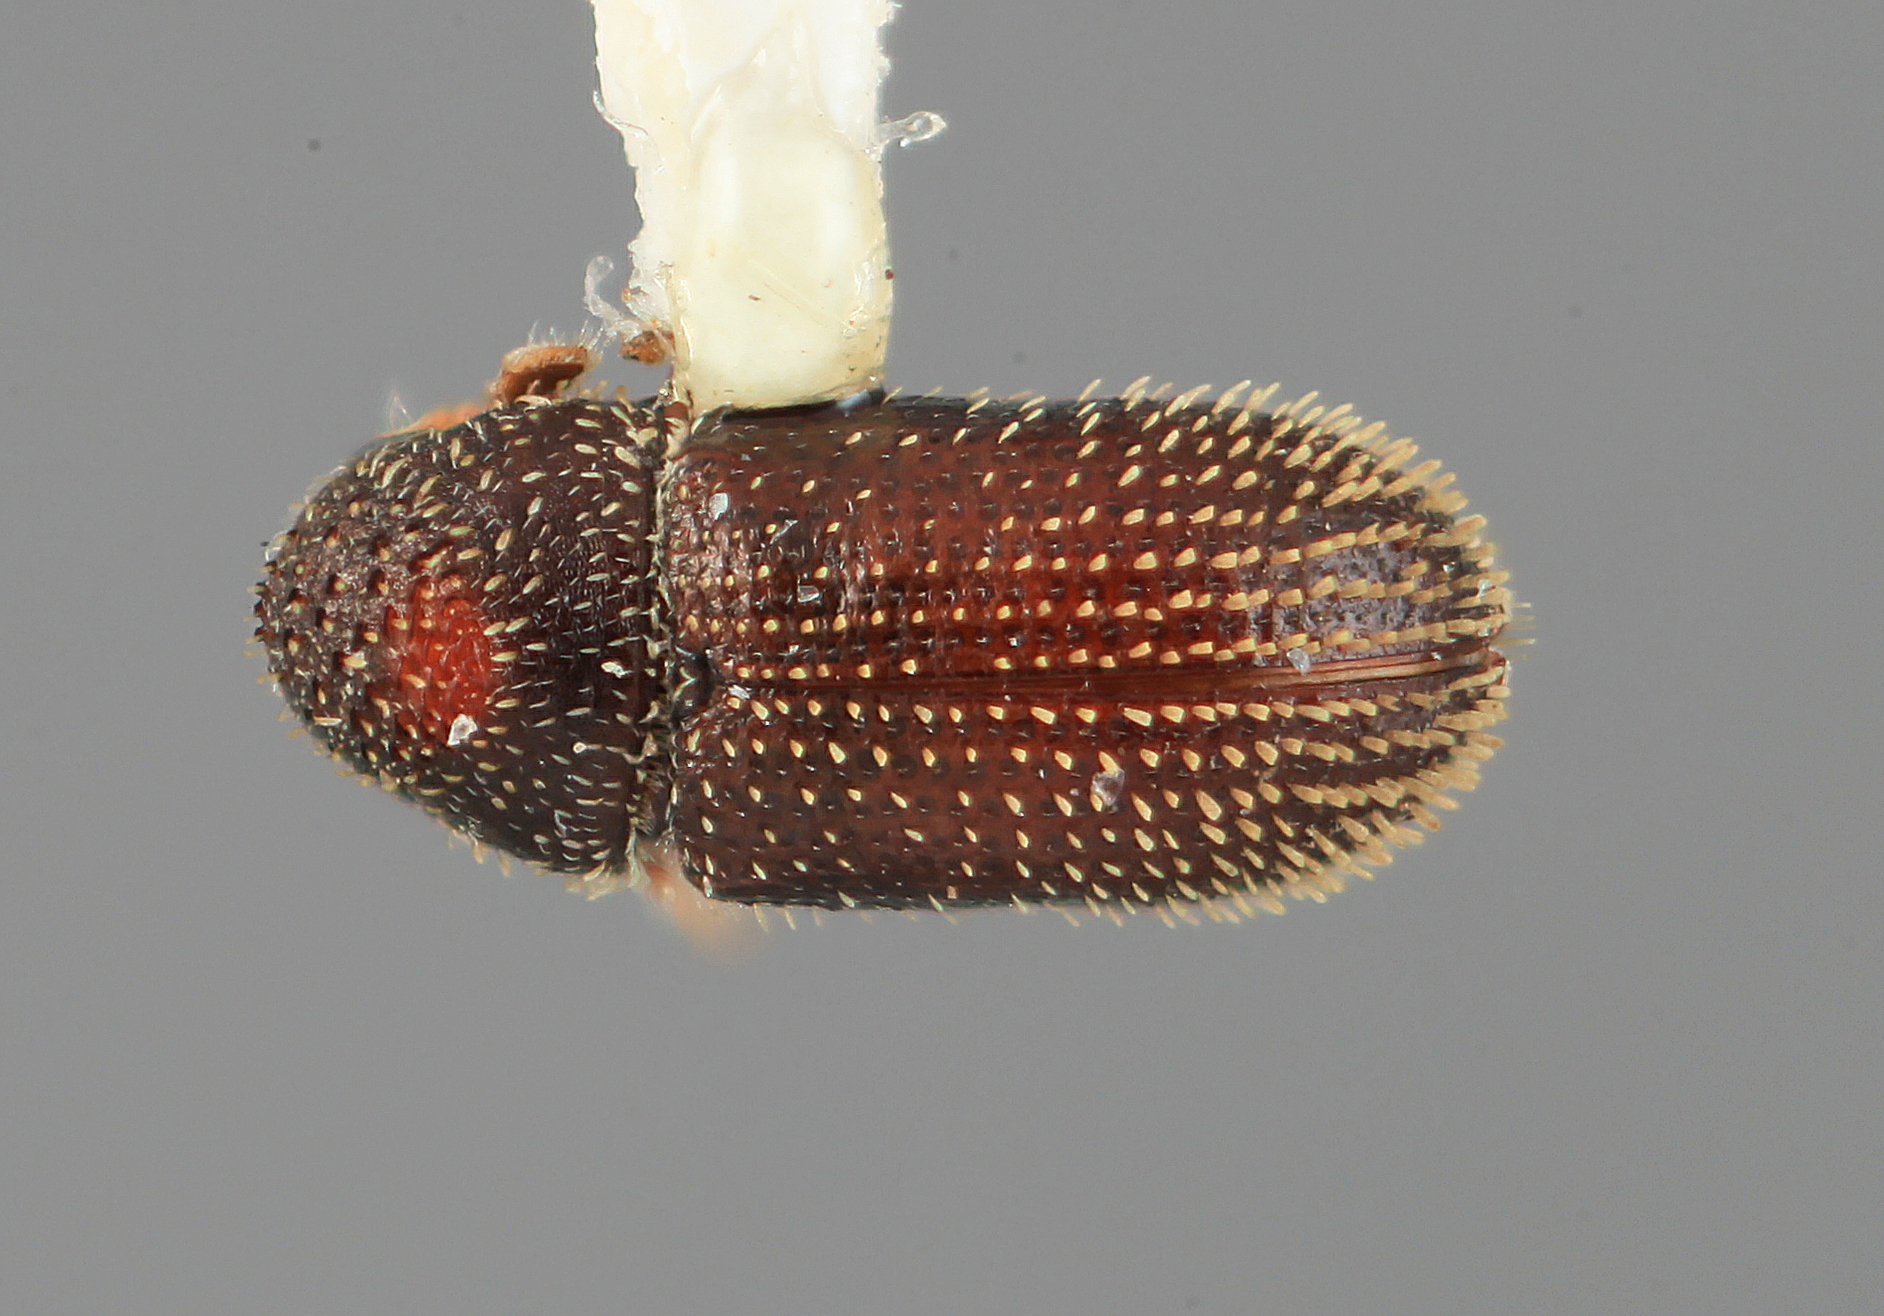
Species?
Pseudothysanoes verdicus
